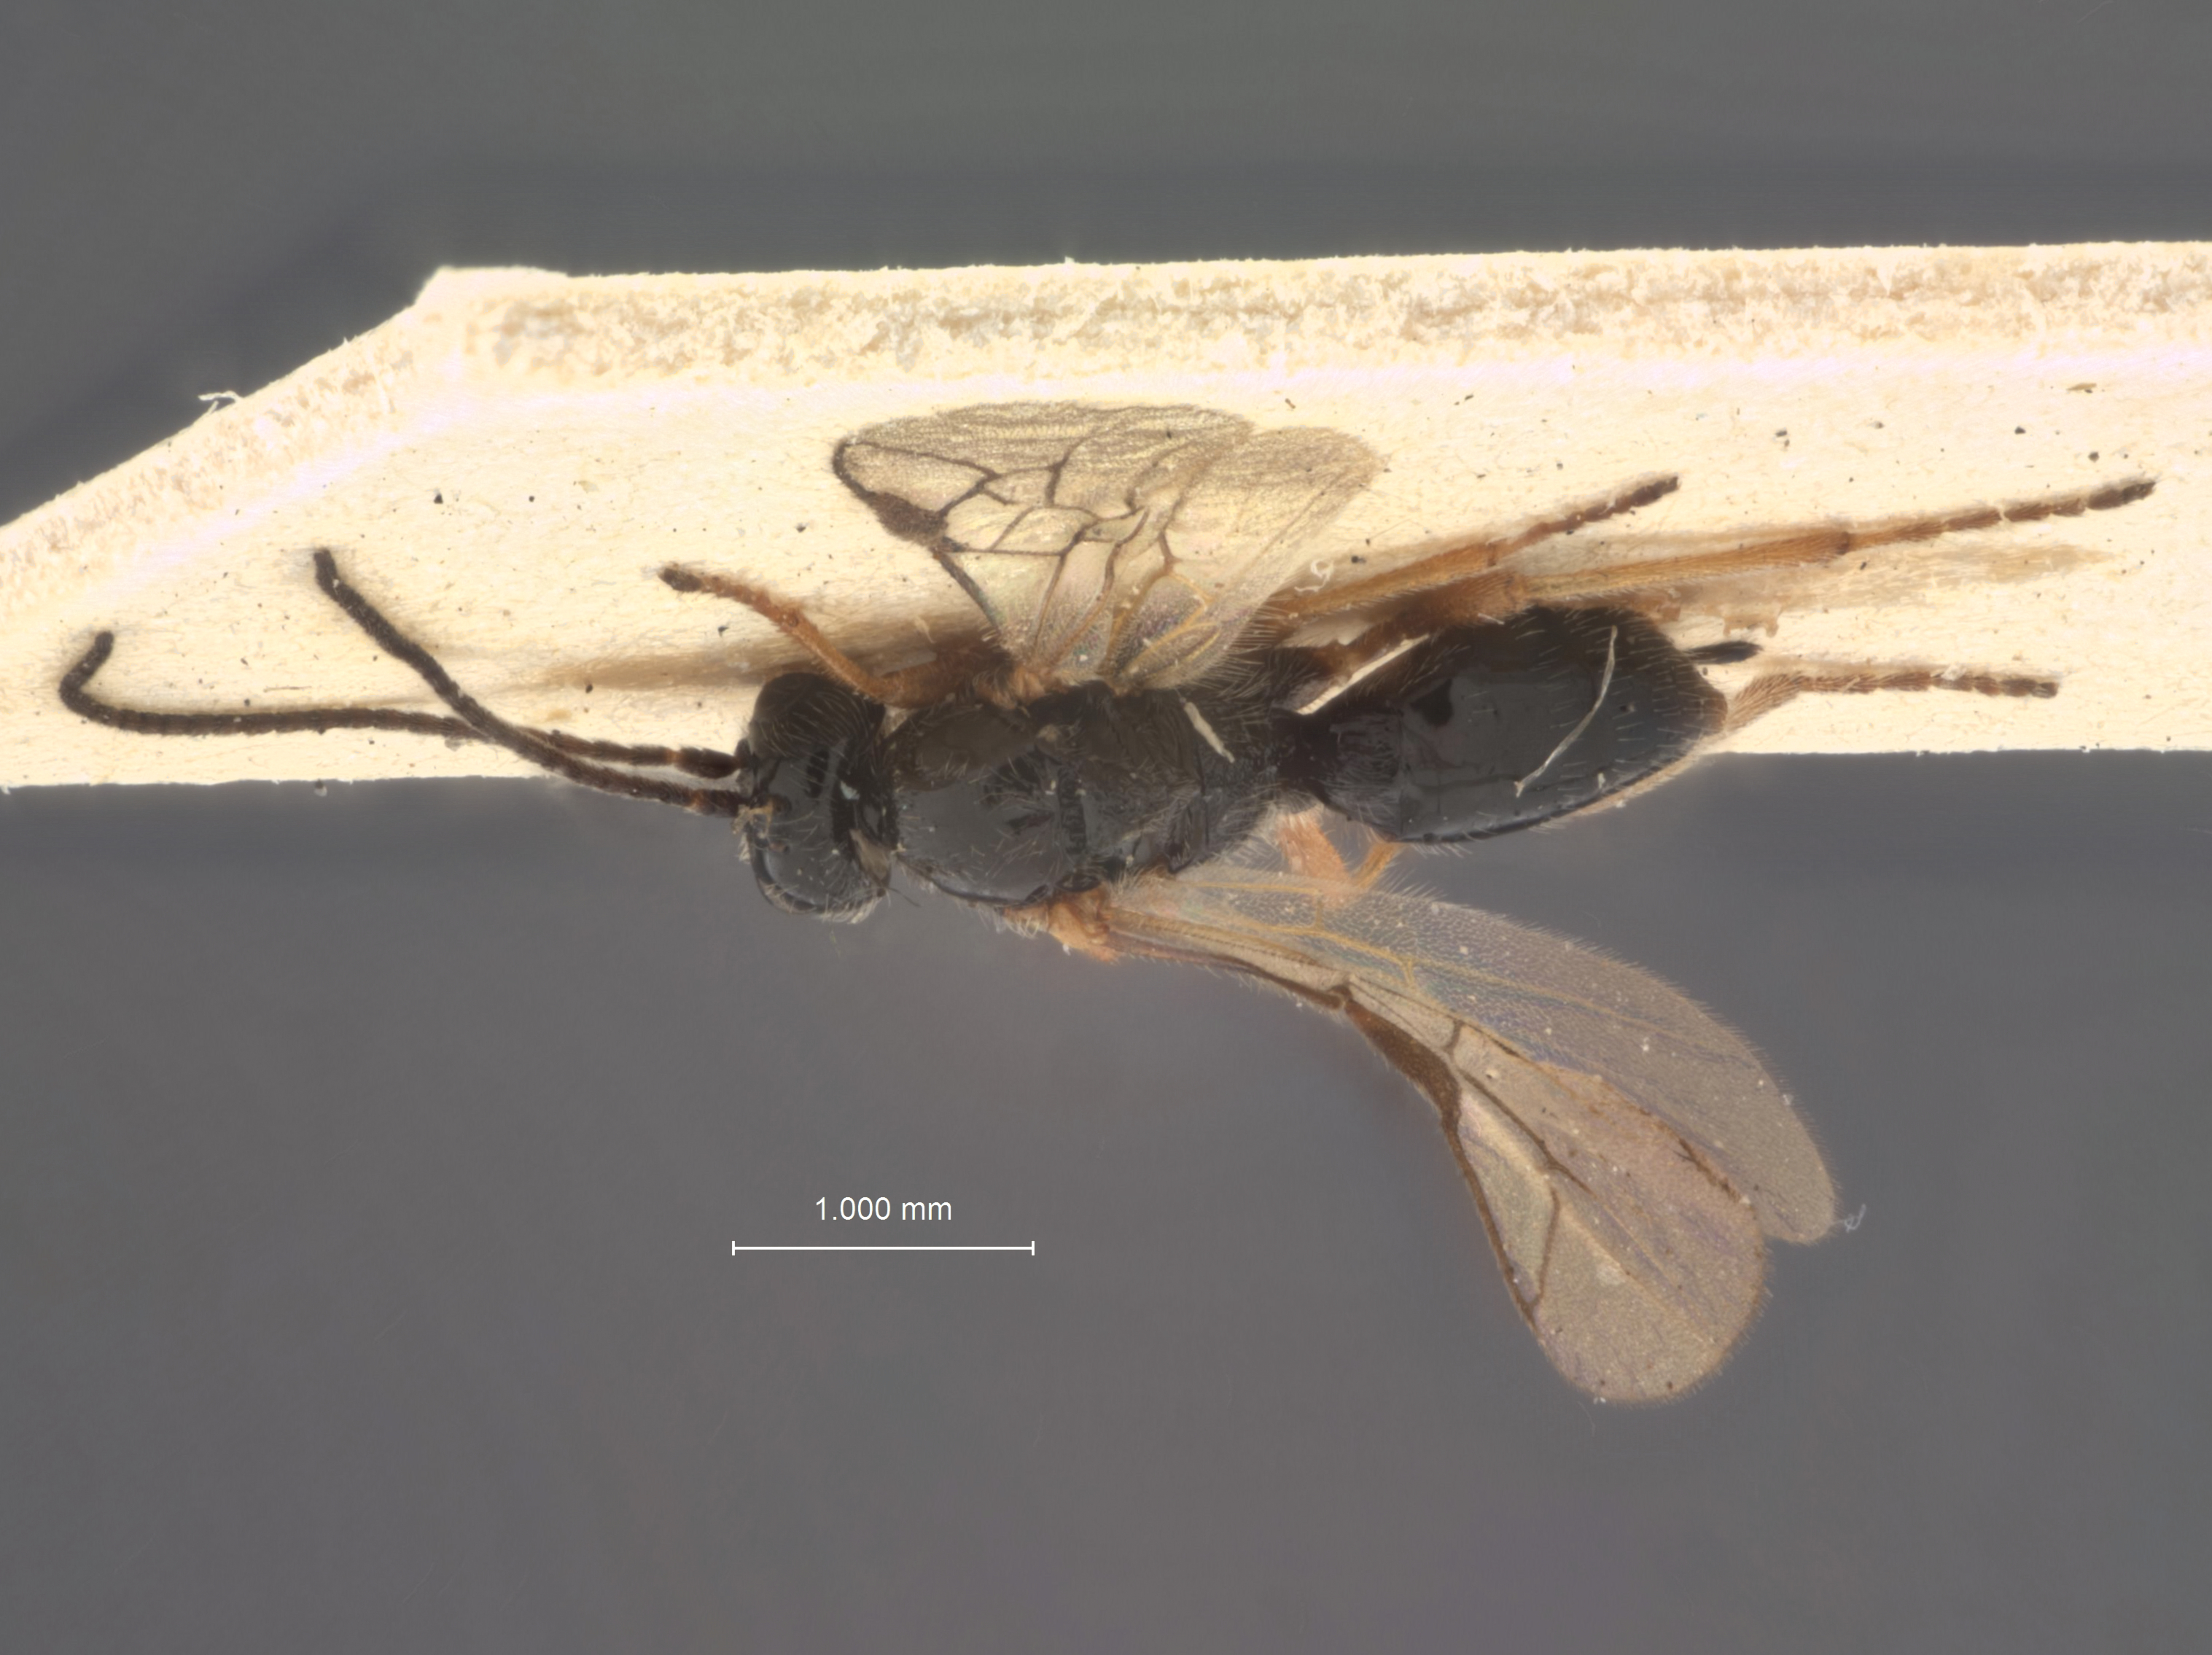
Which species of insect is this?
Opius arenarius
